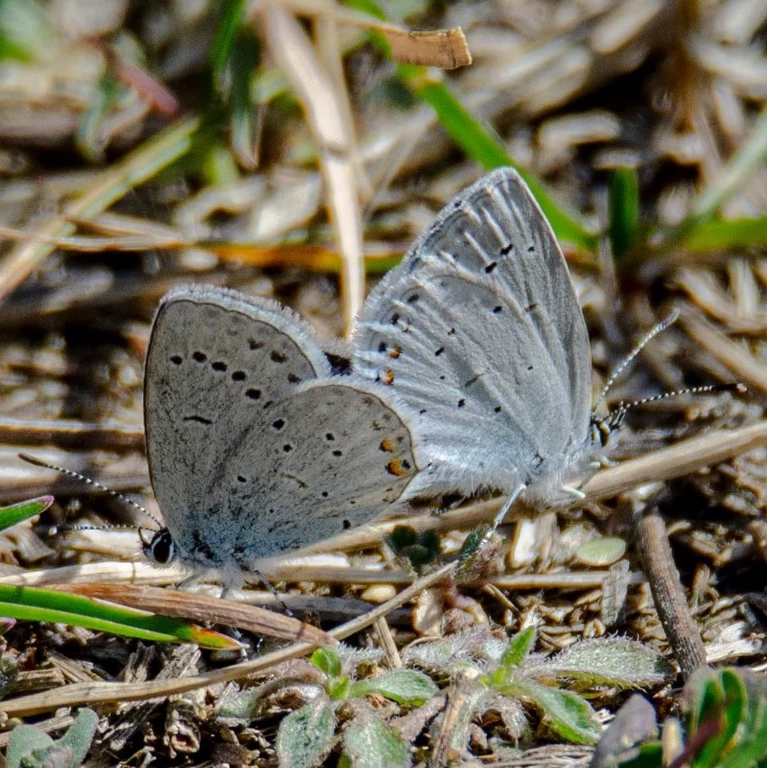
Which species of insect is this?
Cupido argiades (also Elkalyce argiades)
